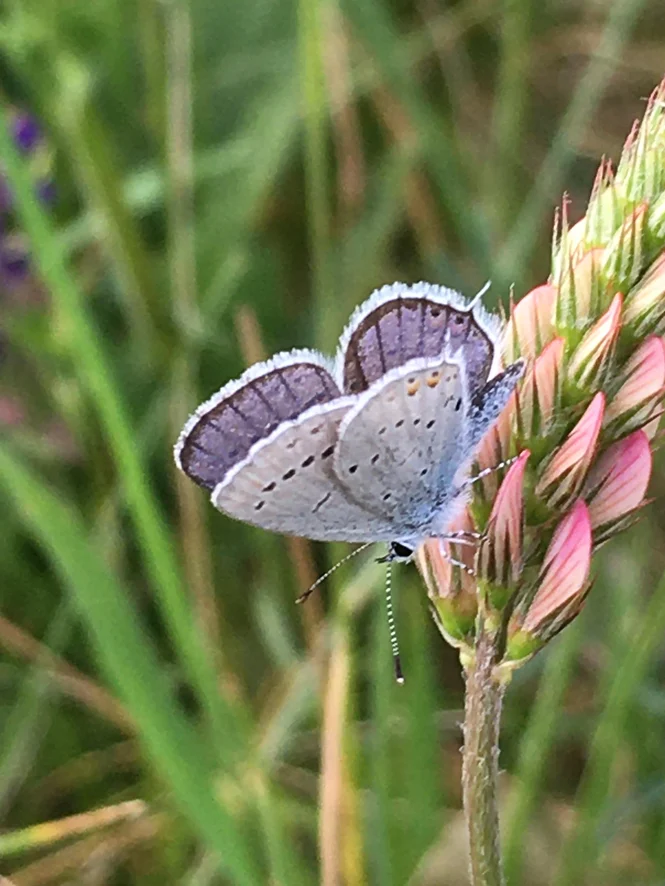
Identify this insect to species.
Cupido argiades (also Elkalyce argiades)
